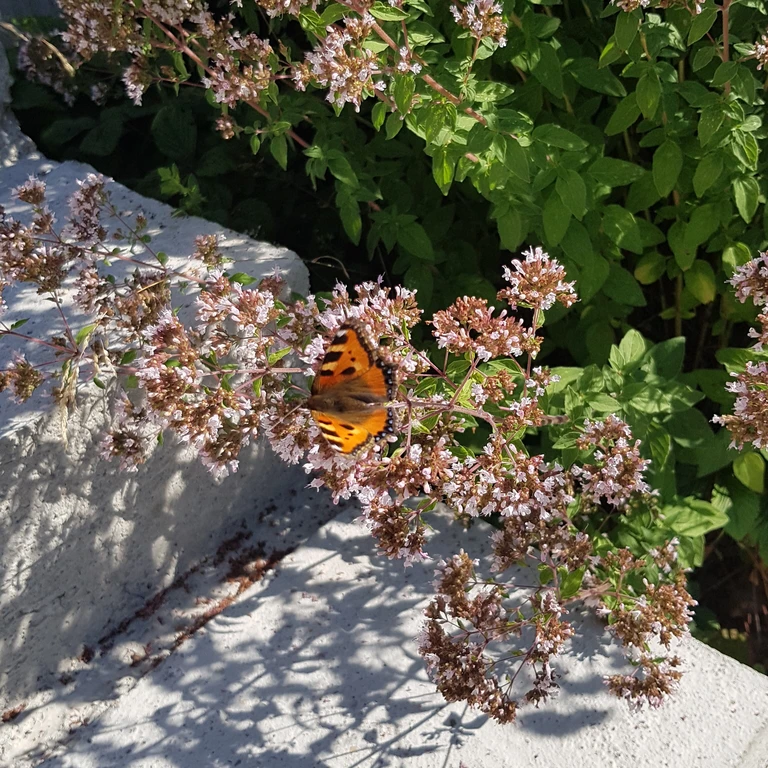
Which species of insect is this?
Aglais urticae
